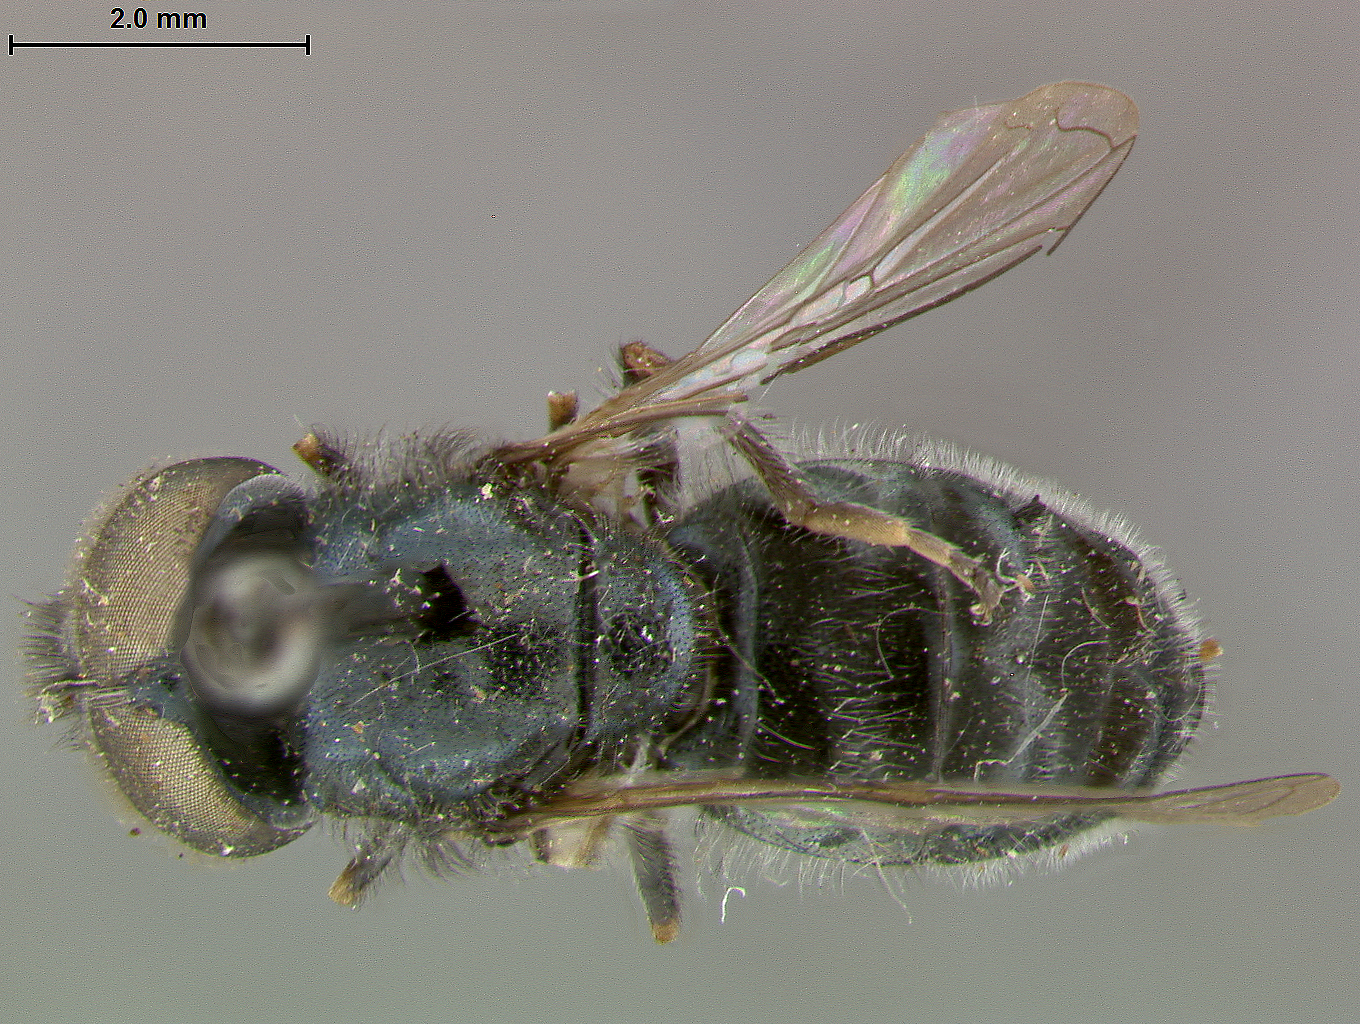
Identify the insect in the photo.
Pipiza davidsoni
